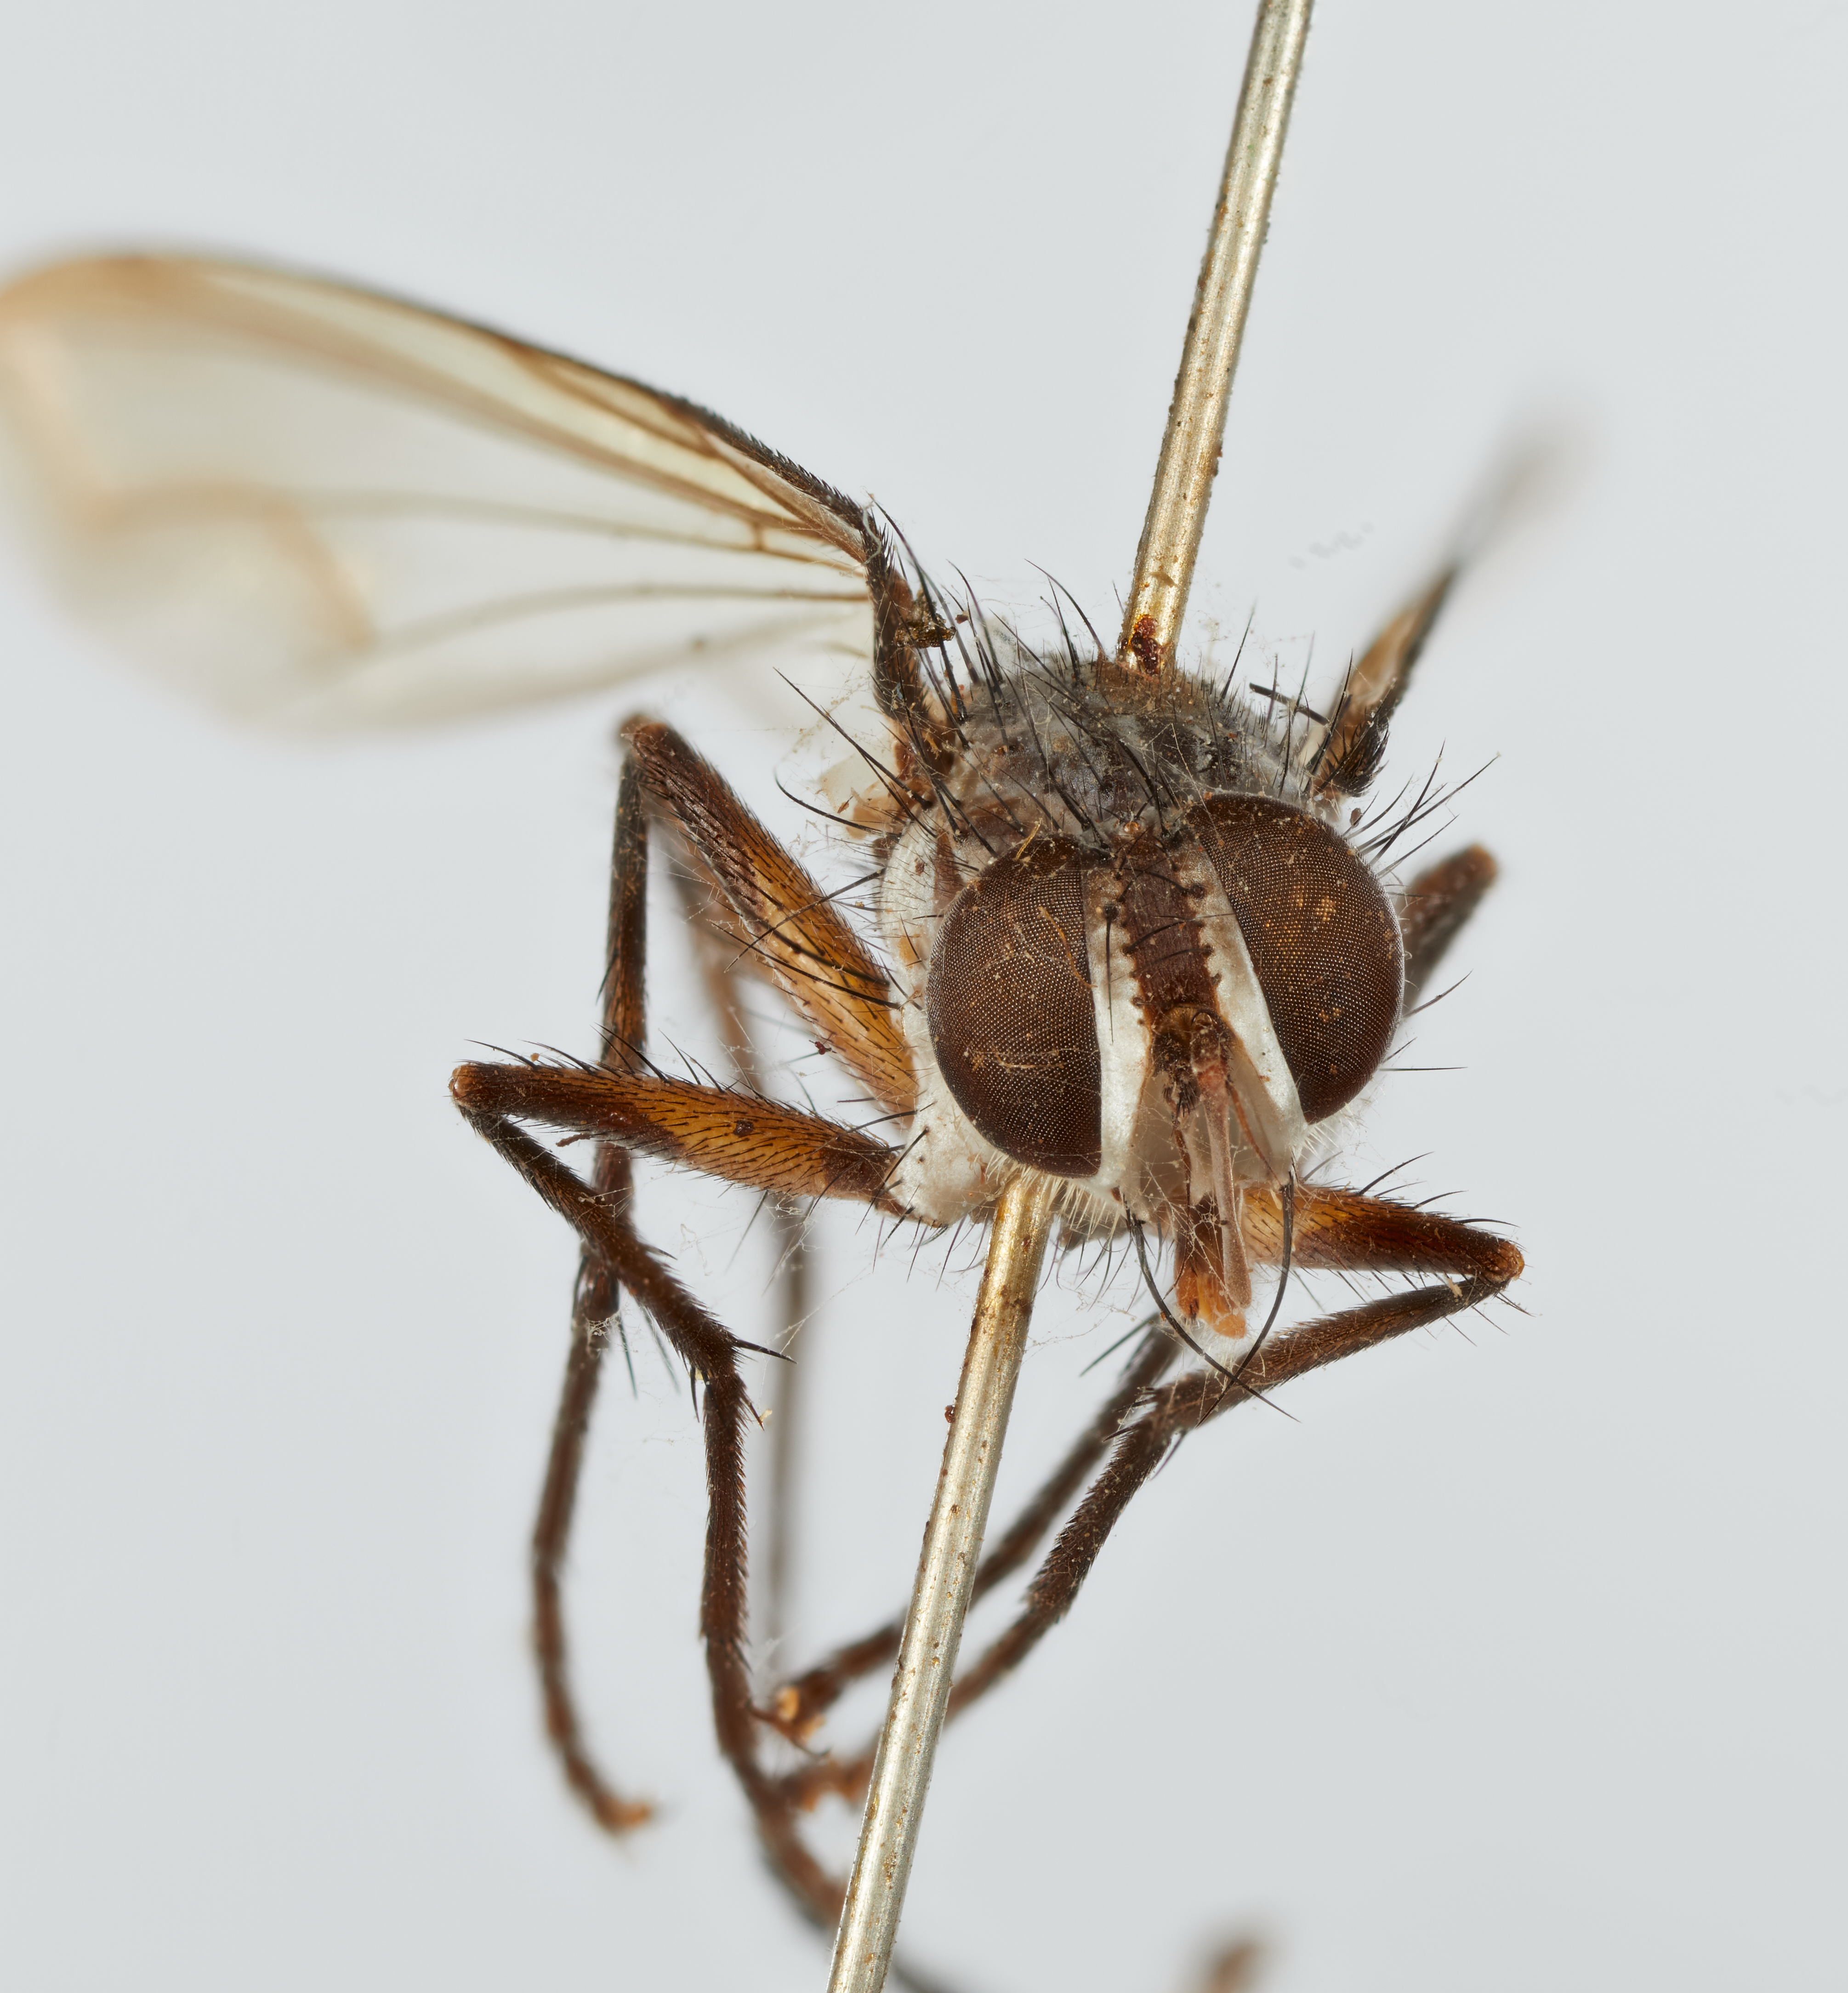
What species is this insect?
Zambesa makilingensis
